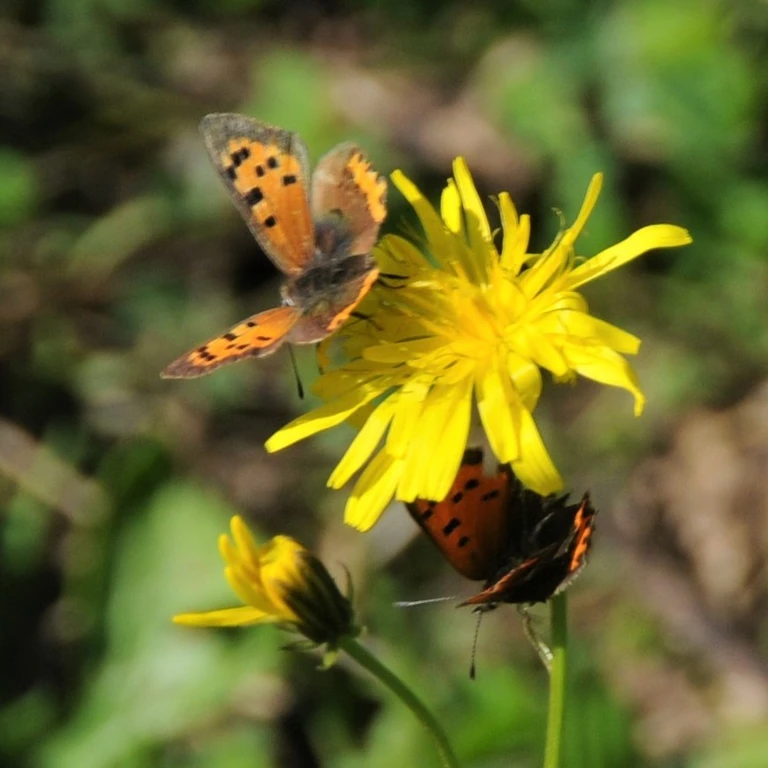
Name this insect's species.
Lycaena phlaeas
